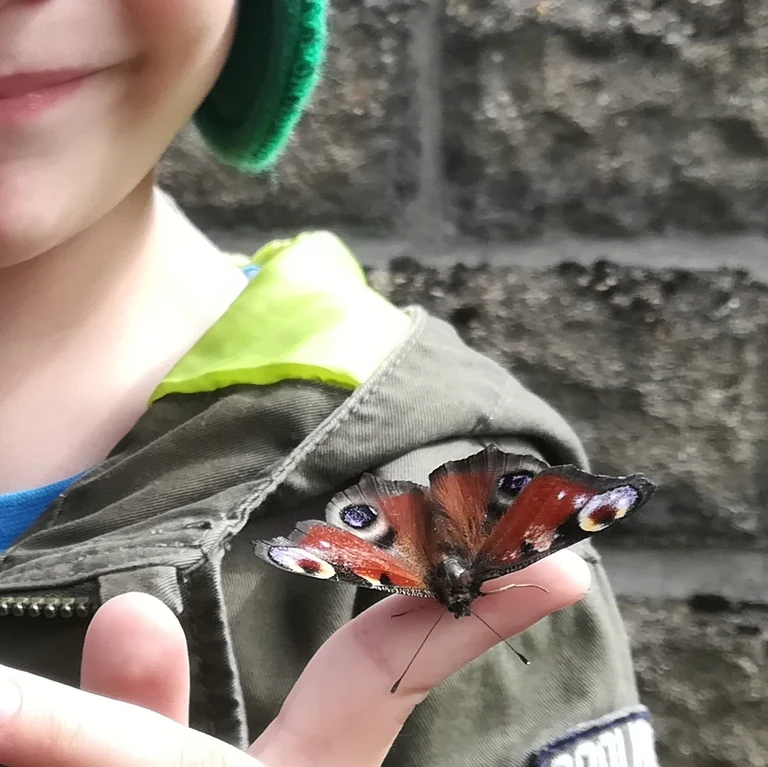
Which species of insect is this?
Aglais io
